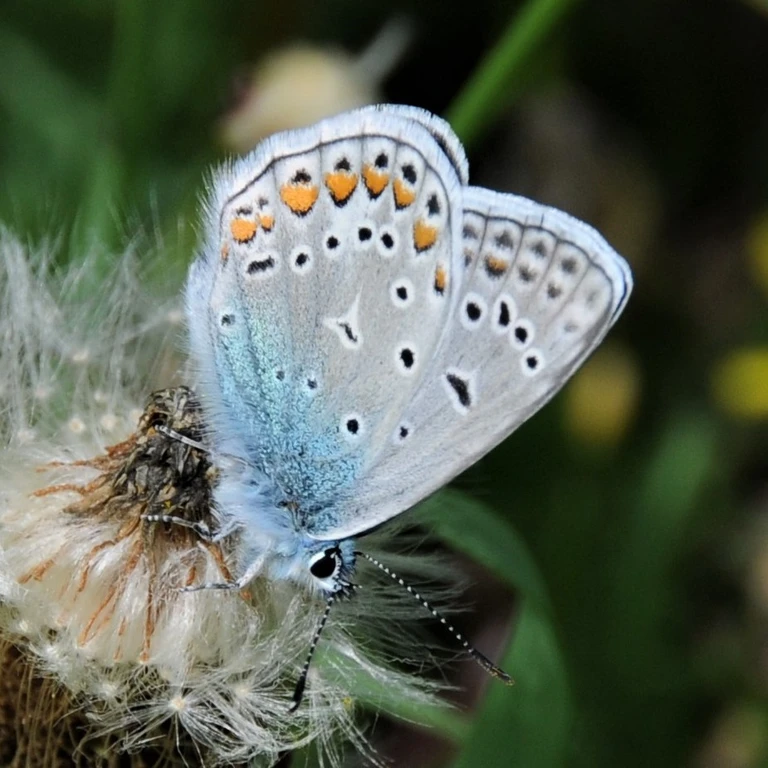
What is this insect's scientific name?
Polyommatus icarus
